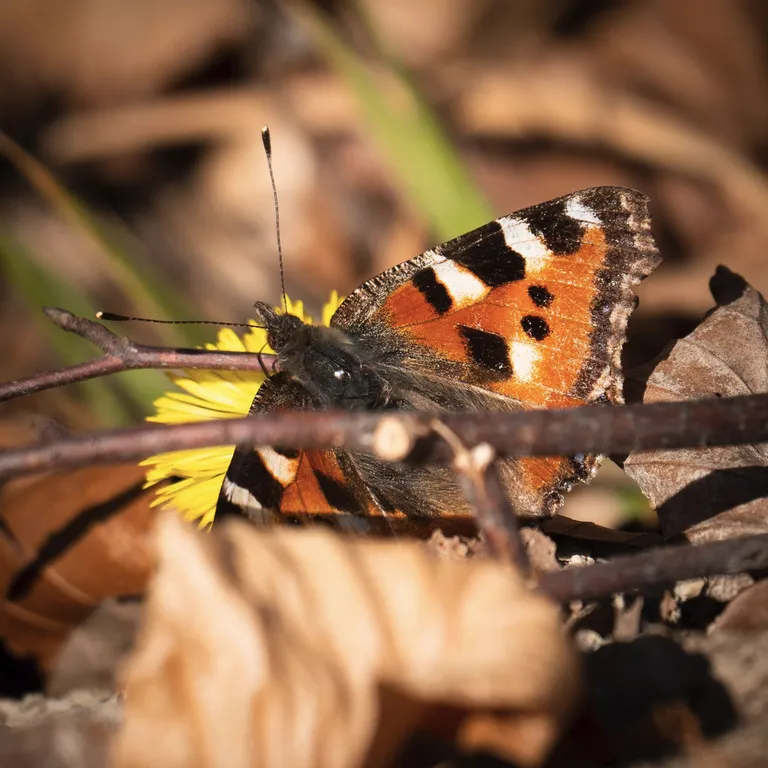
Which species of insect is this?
Aglais urticae
